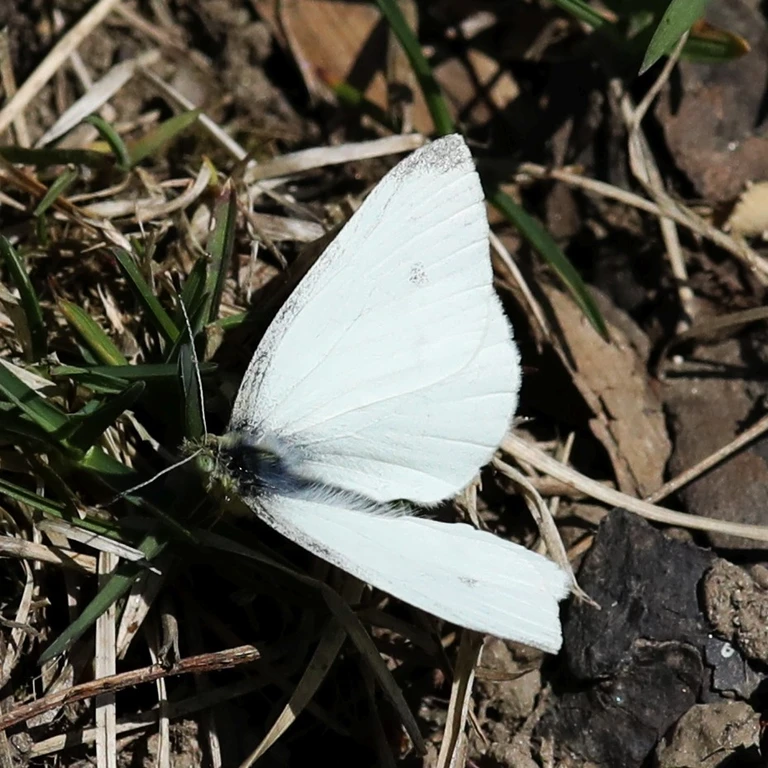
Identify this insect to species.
Pieris rapae
